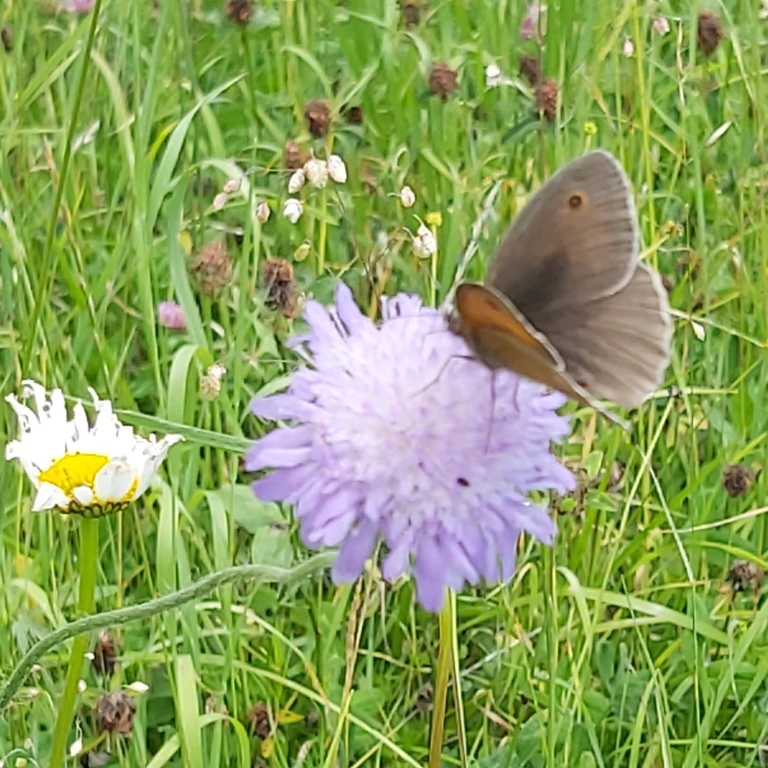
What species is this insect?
Maniola jurtina
